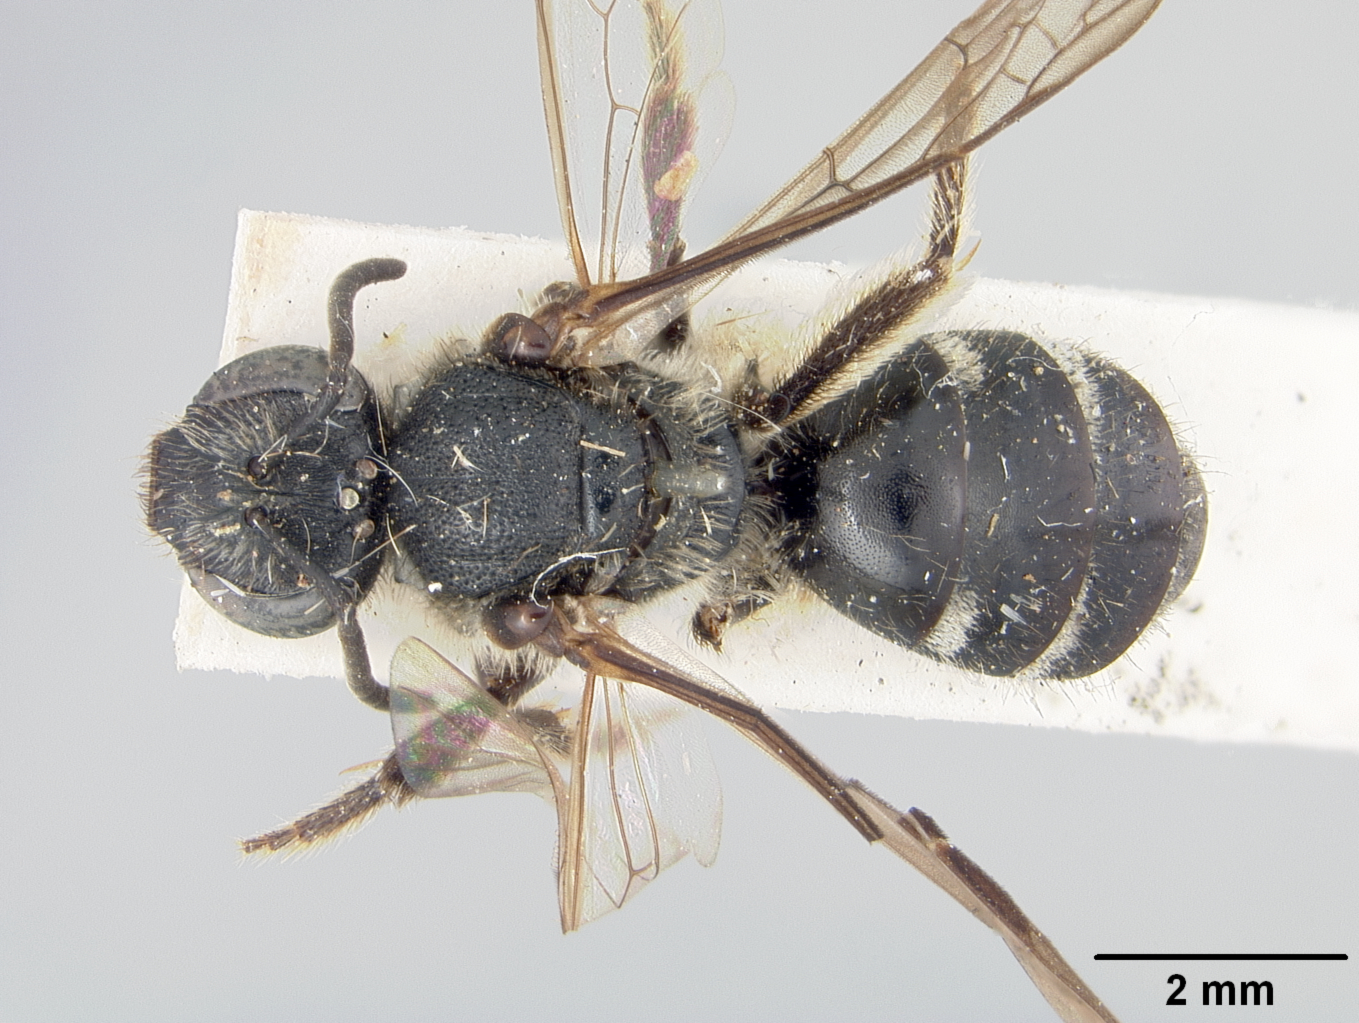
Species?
Halictus littleri
